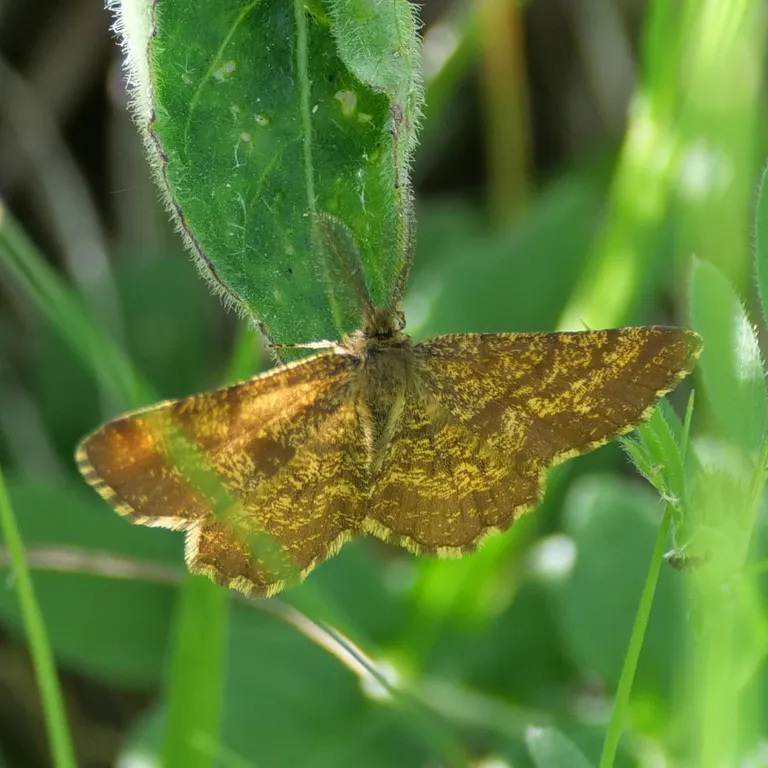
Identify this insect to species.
Ematurga atomaria
